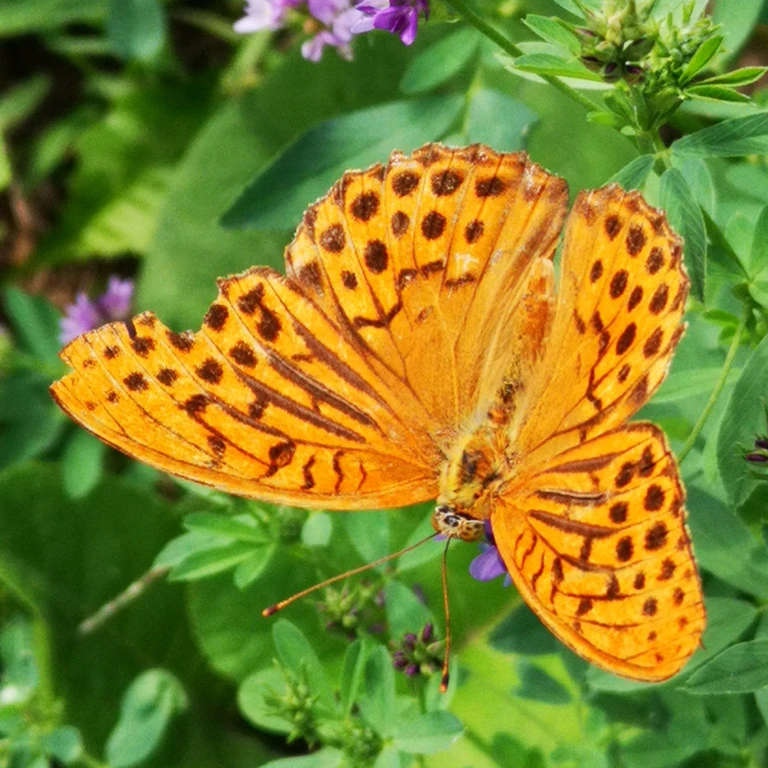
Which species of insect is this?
Argynnis paphia
